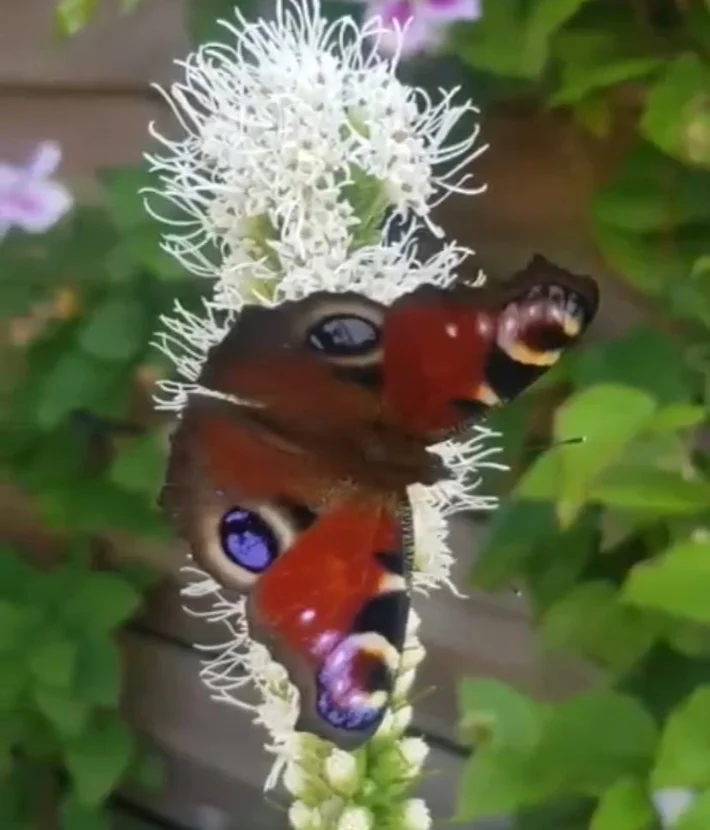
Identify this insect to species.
Aglais io
